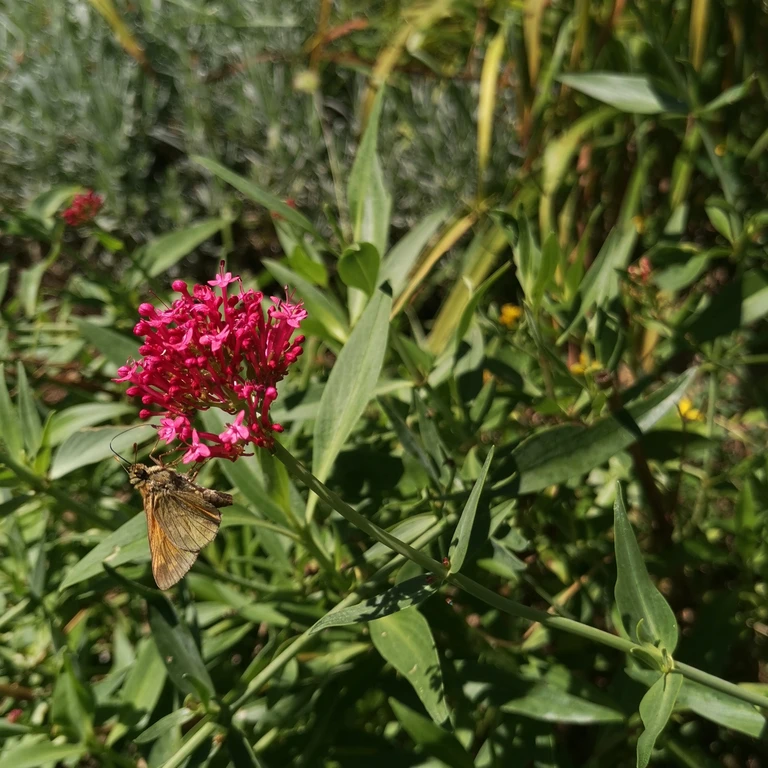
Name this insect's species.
Ochlodes sylvanus (also Ochlodes venata)
